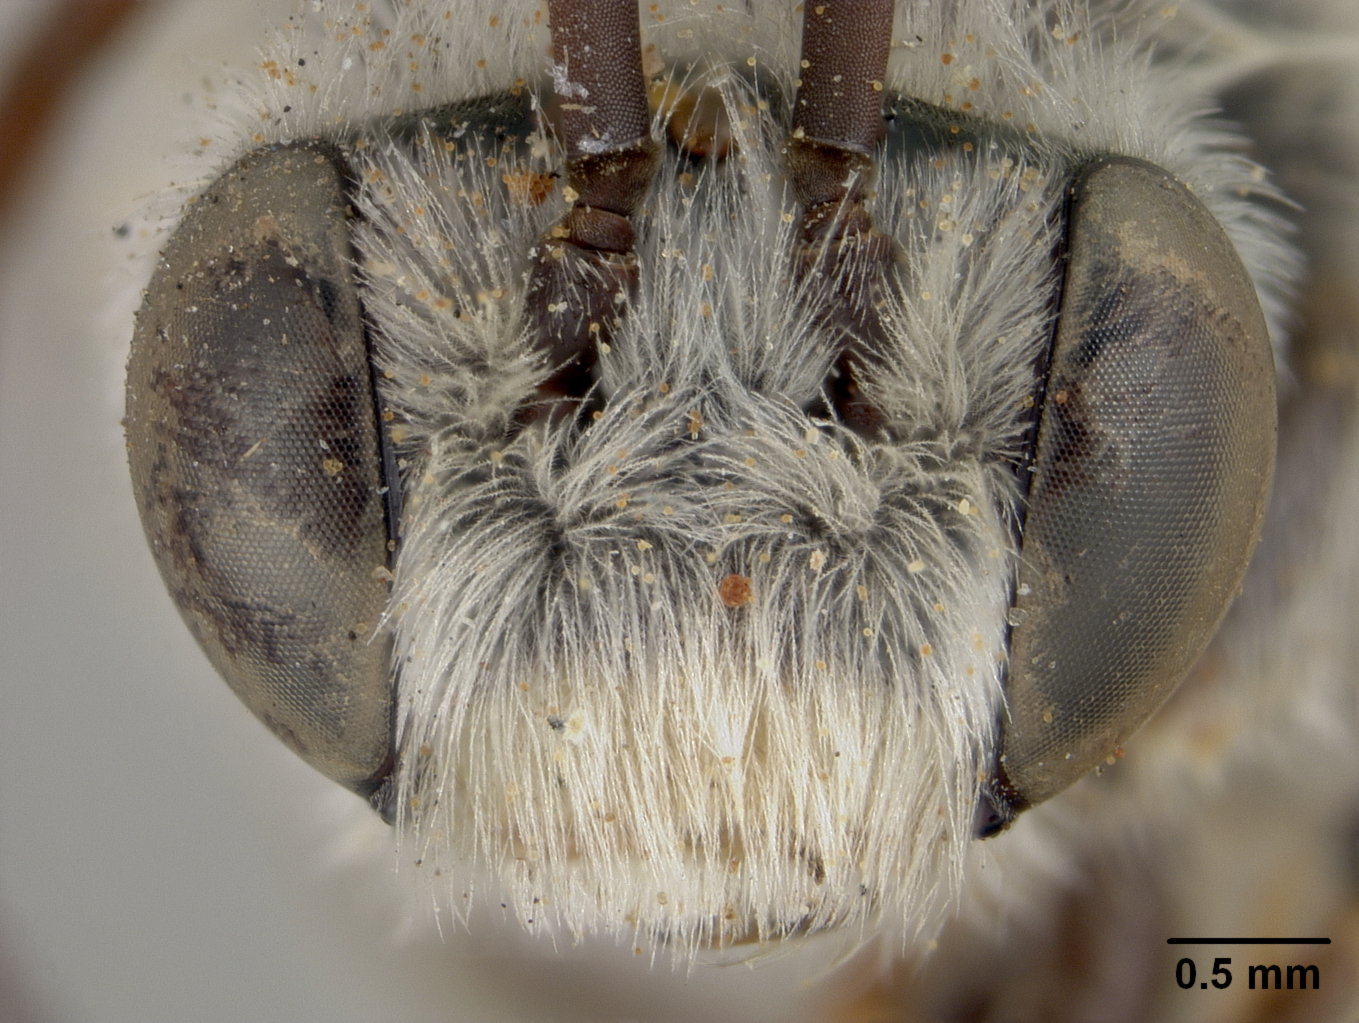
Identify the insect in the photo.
Xenoglossodes helianthorum
